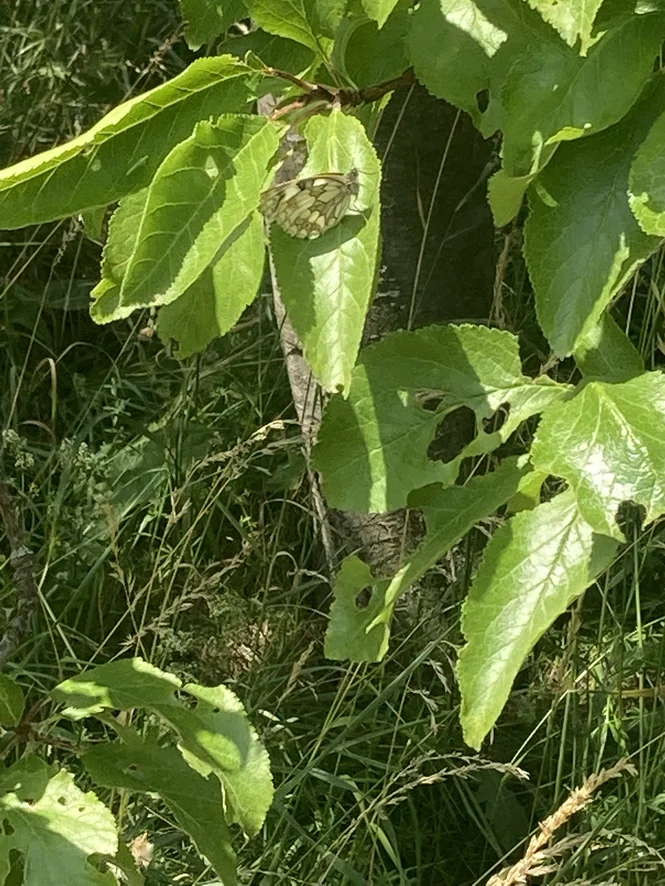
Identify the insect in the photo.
Melanargia galathea
